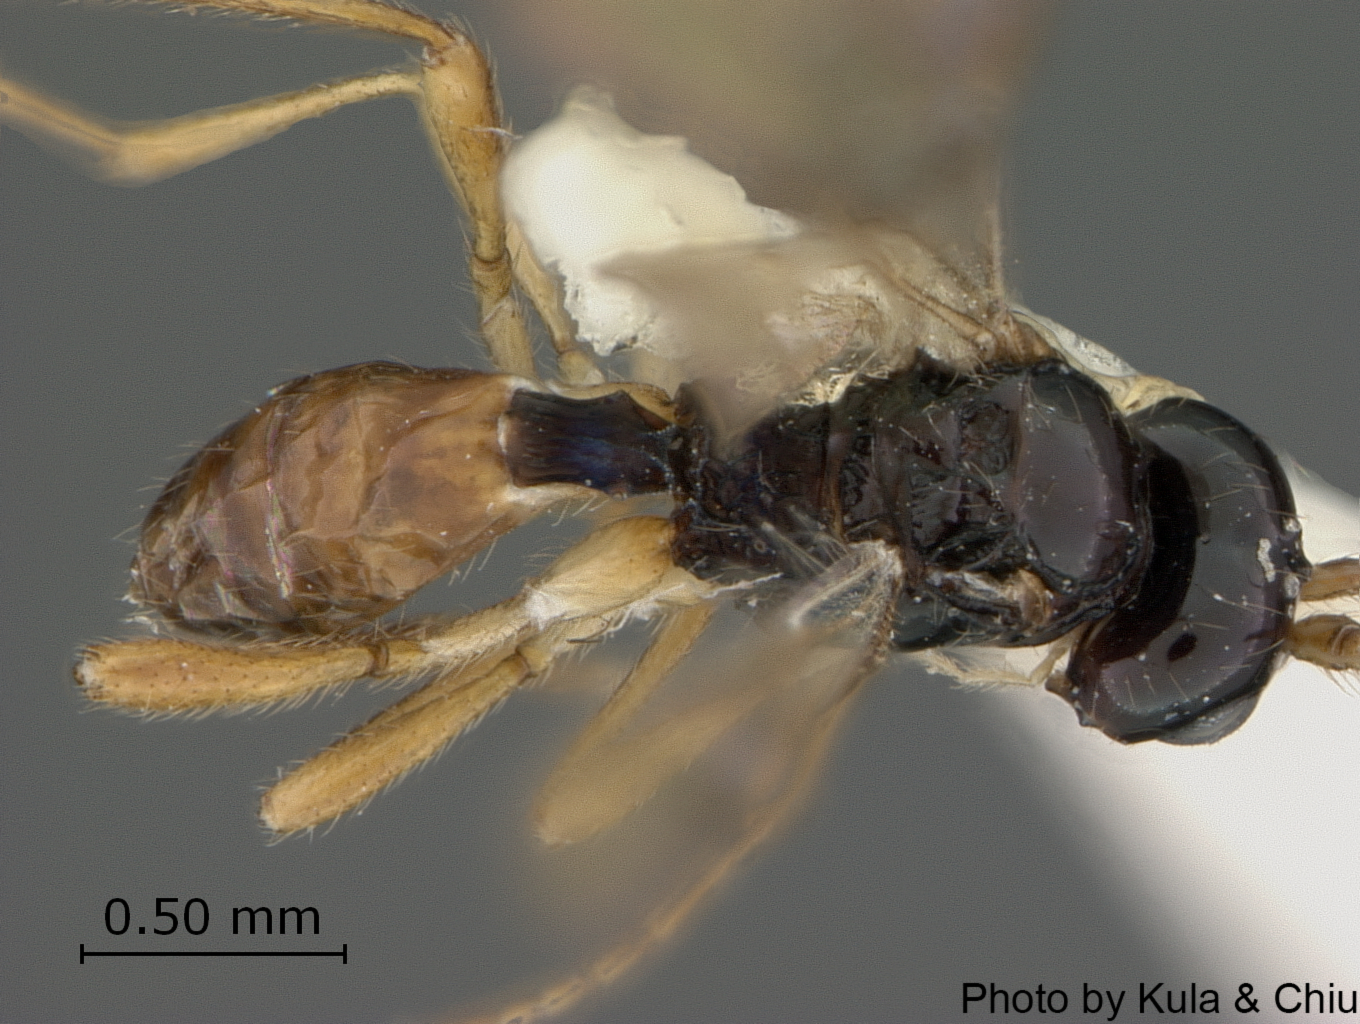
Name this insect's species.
Aspilota acutistigma
